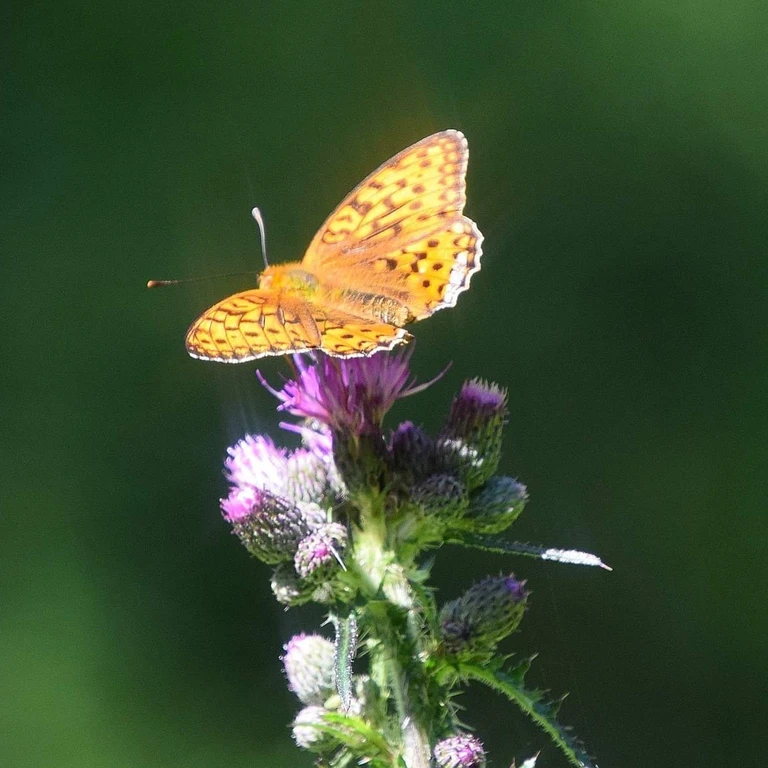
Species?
Fabriciana adippe
